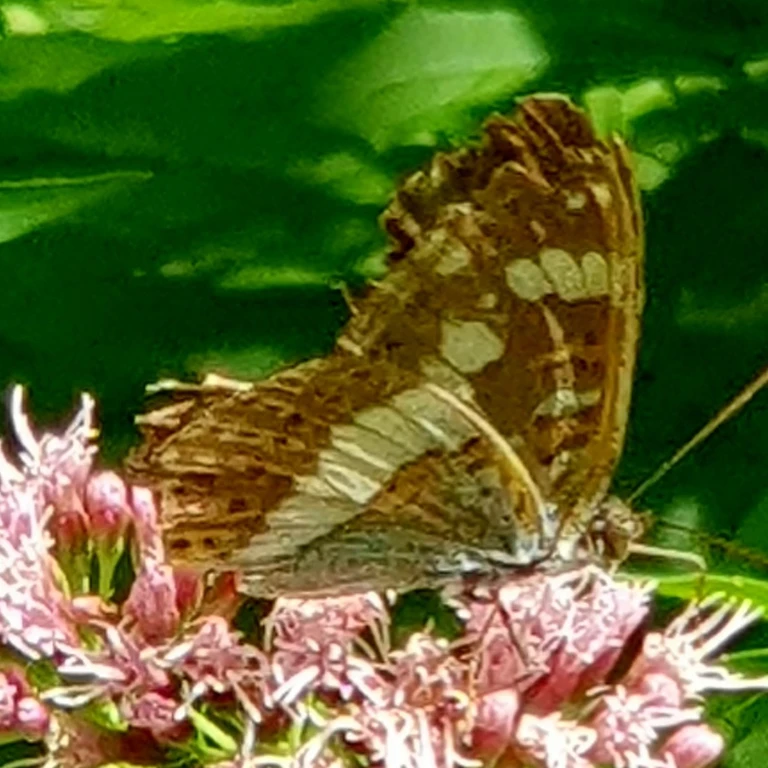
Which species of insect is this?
Limenitis camilla (also Ladoga camilla)
